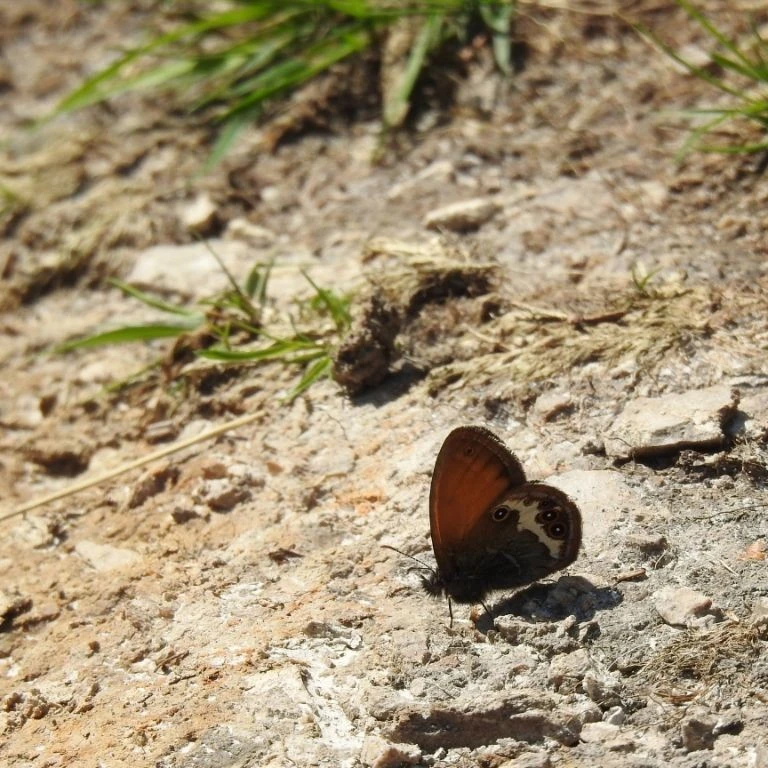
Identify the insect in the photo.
Coenonympha arcania
